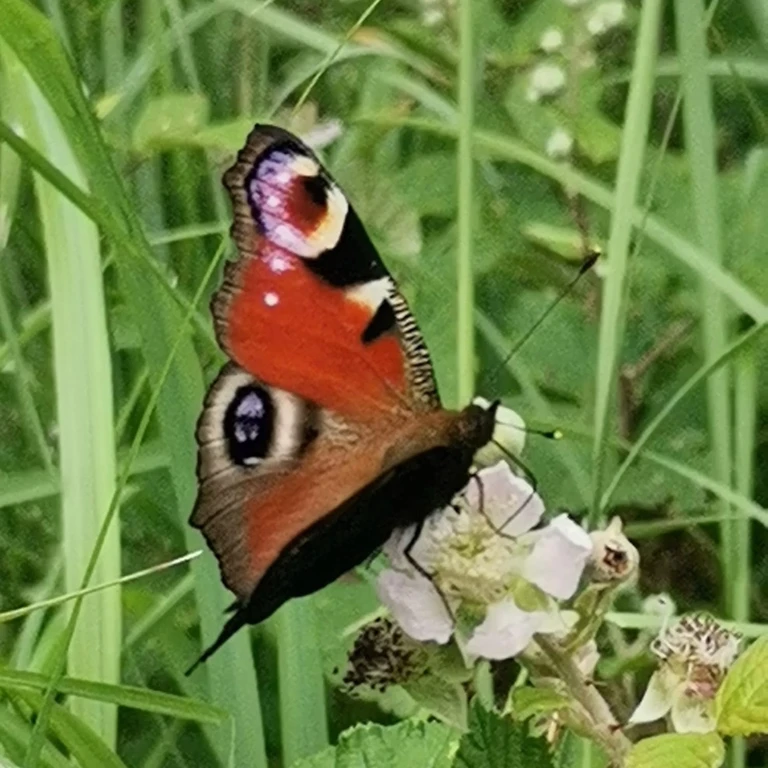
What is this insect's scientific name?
Aglais io
